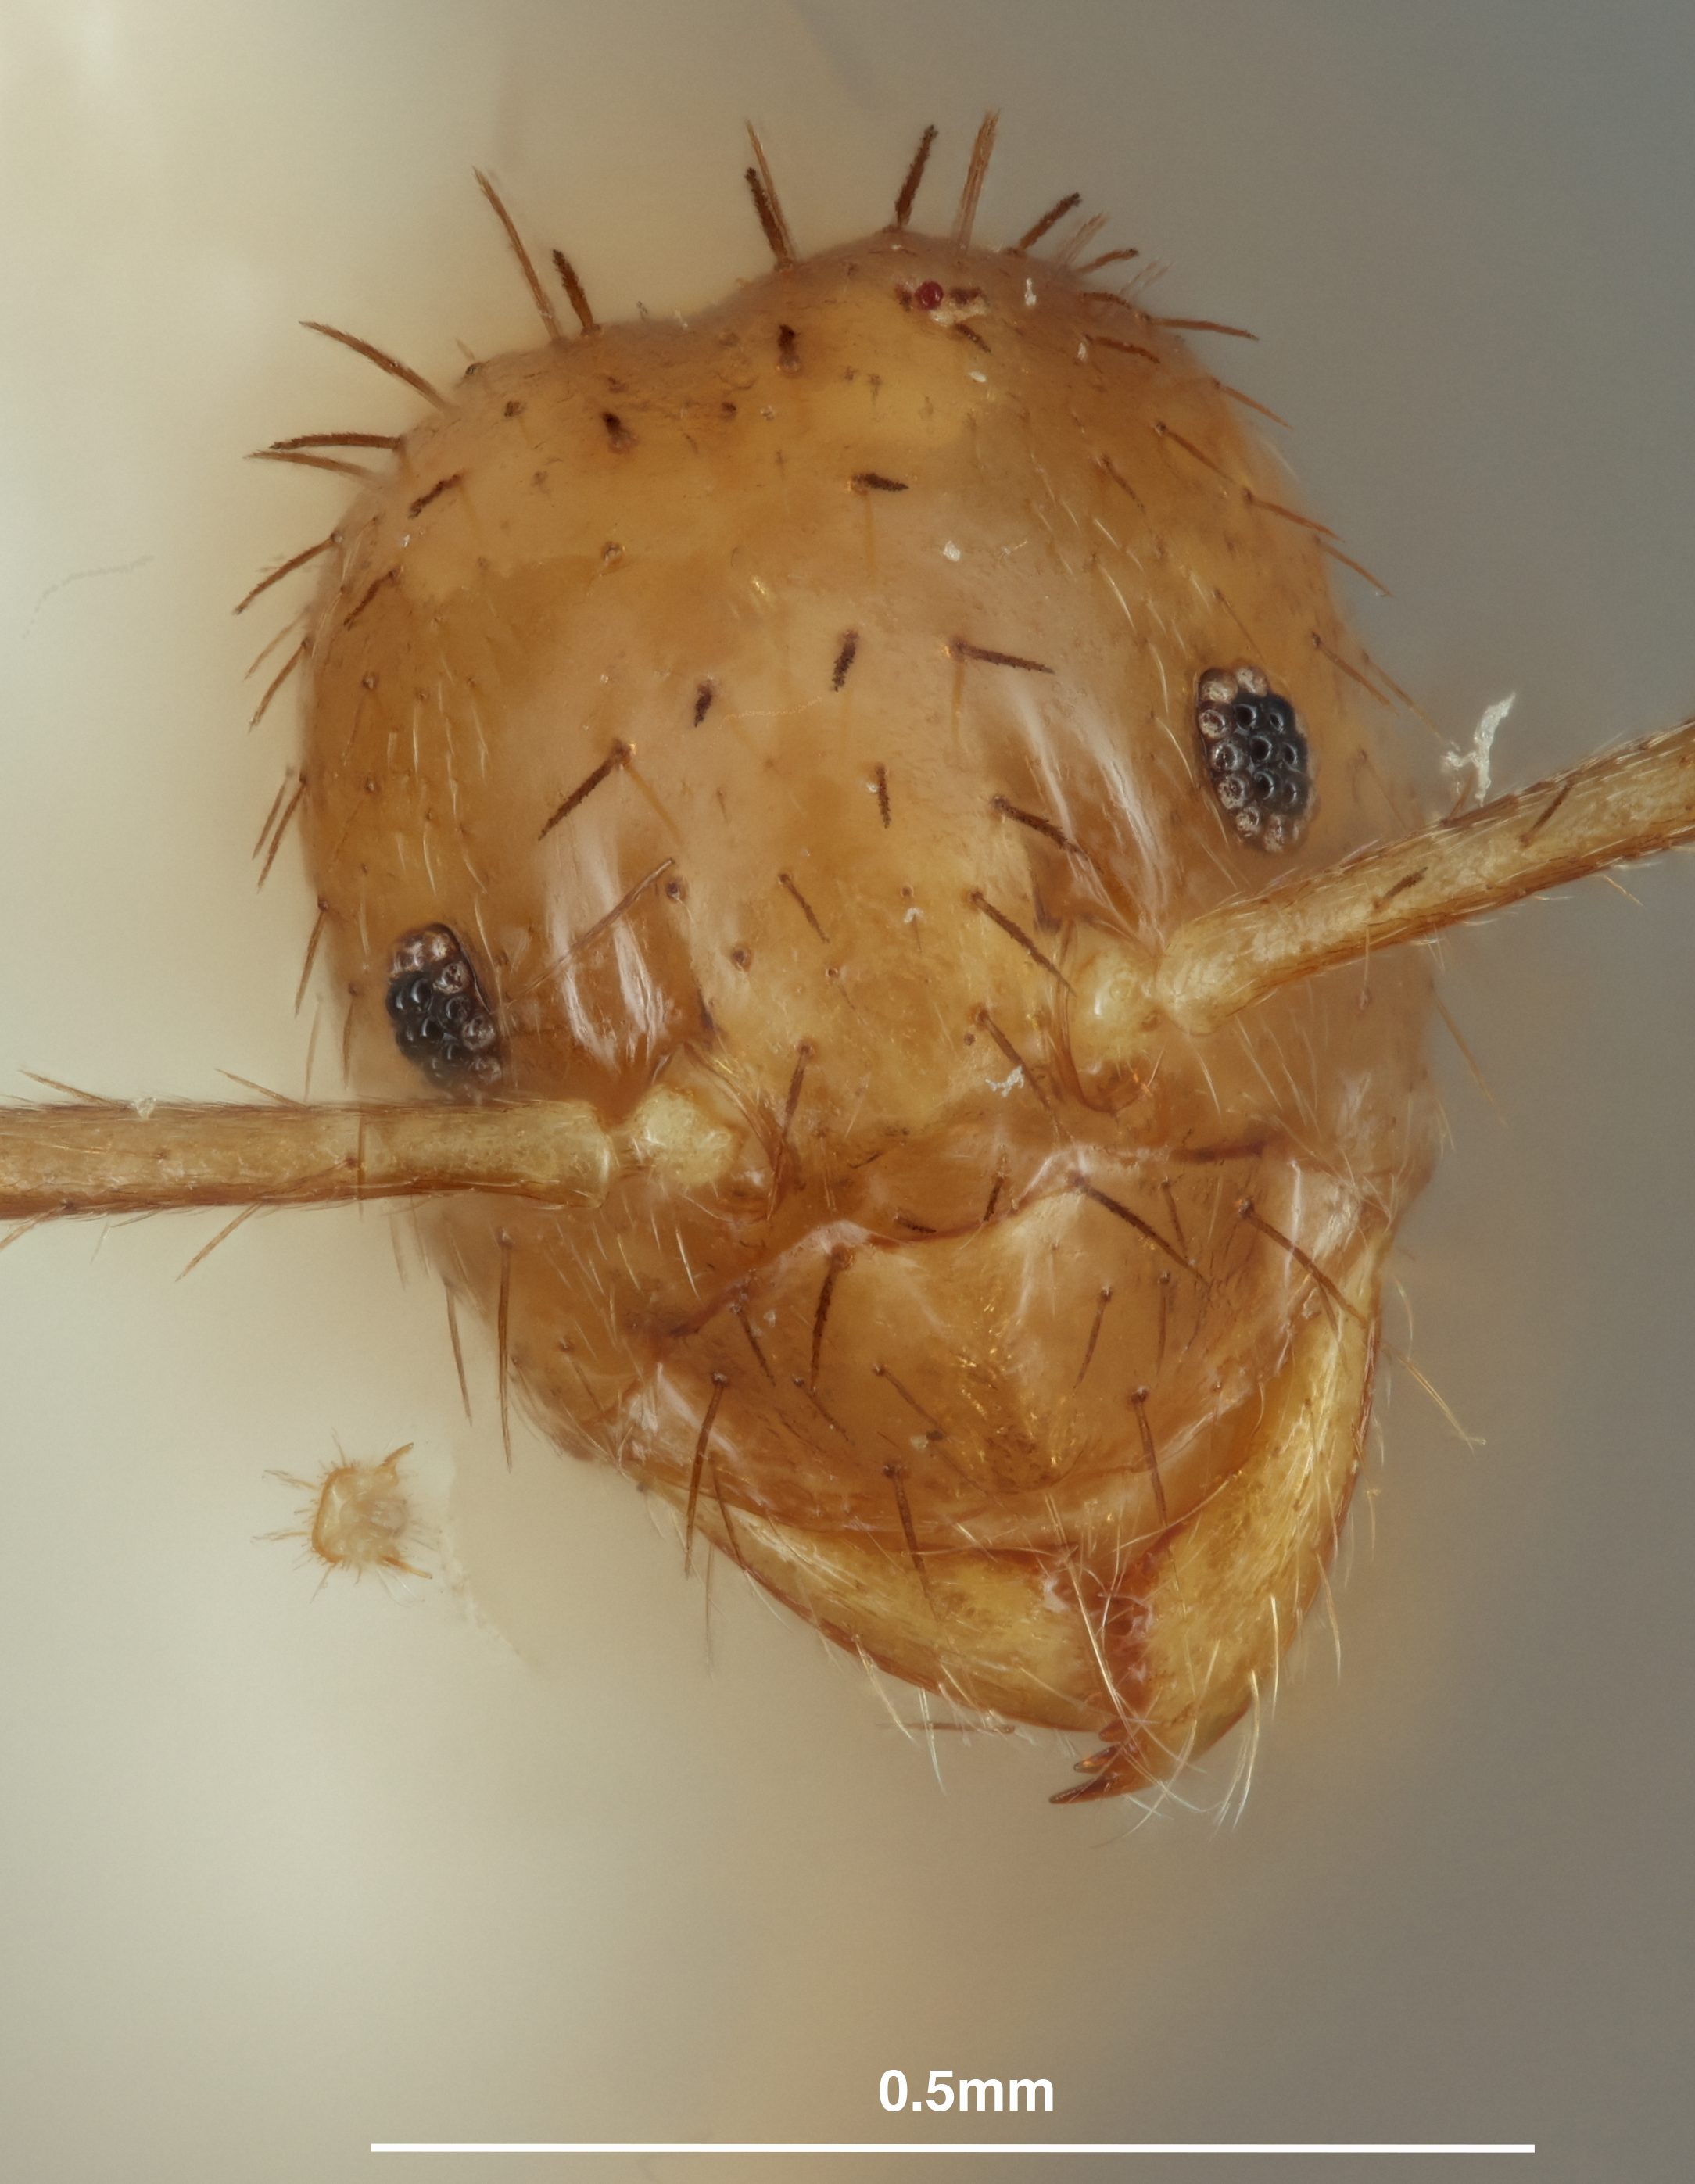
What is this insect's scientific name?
Nylanderia zaminyops
